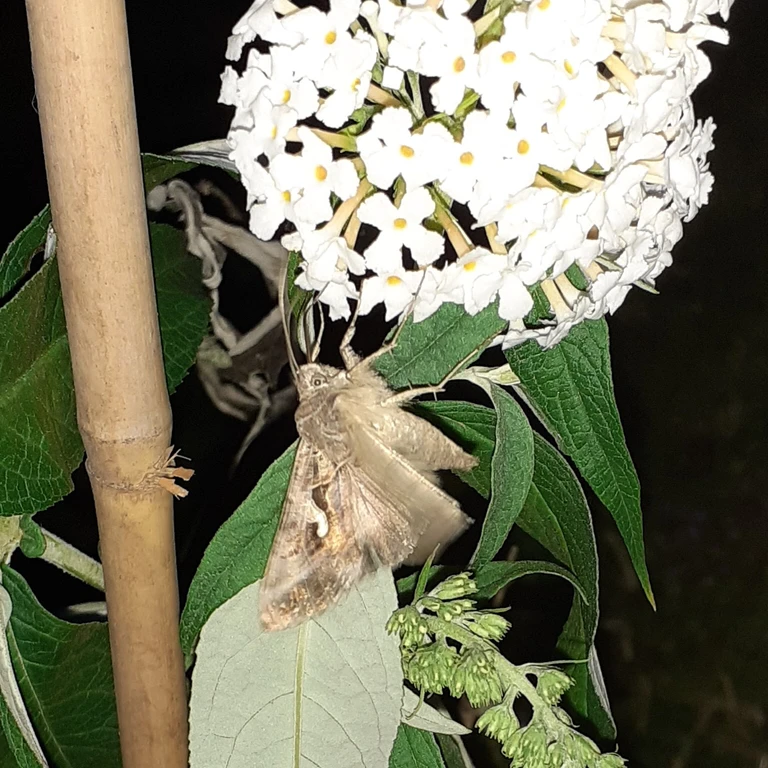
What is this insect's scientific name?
Autographa gamma
